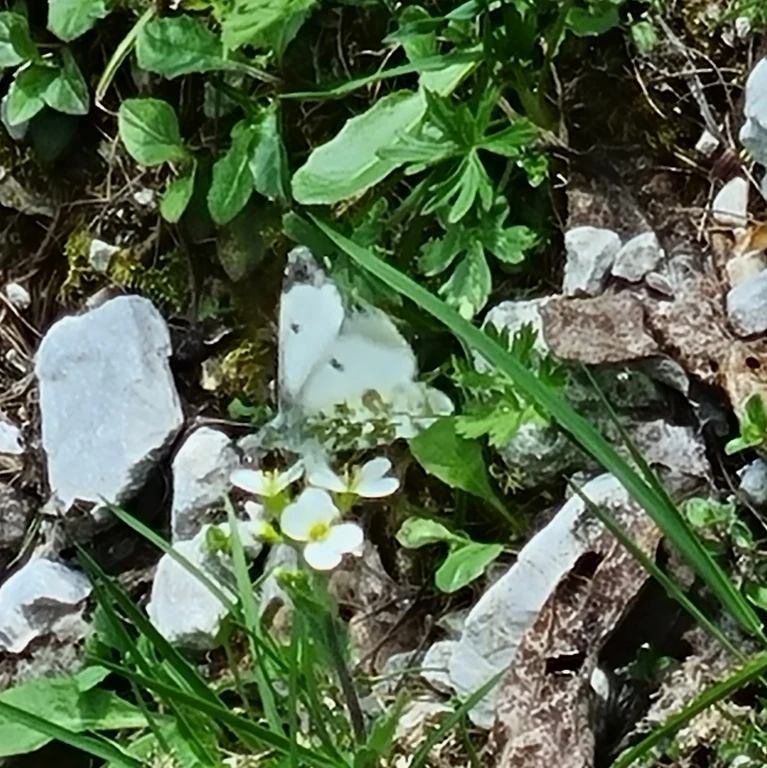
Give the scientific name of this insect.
Anthocharis cardamines
